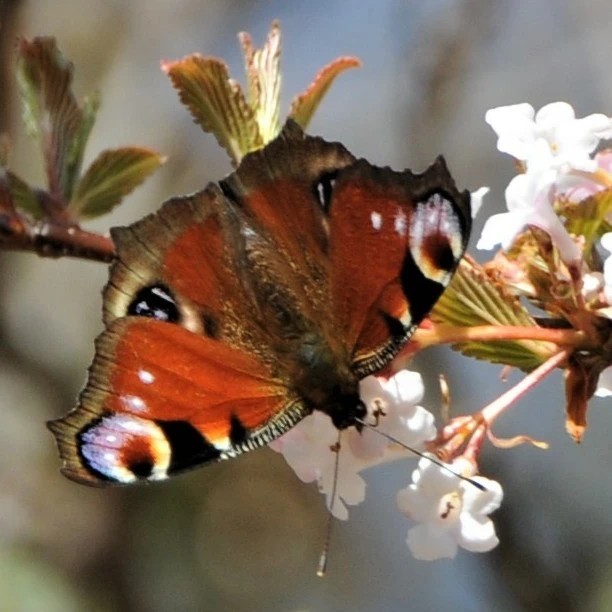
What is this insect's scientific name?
Aglais io
